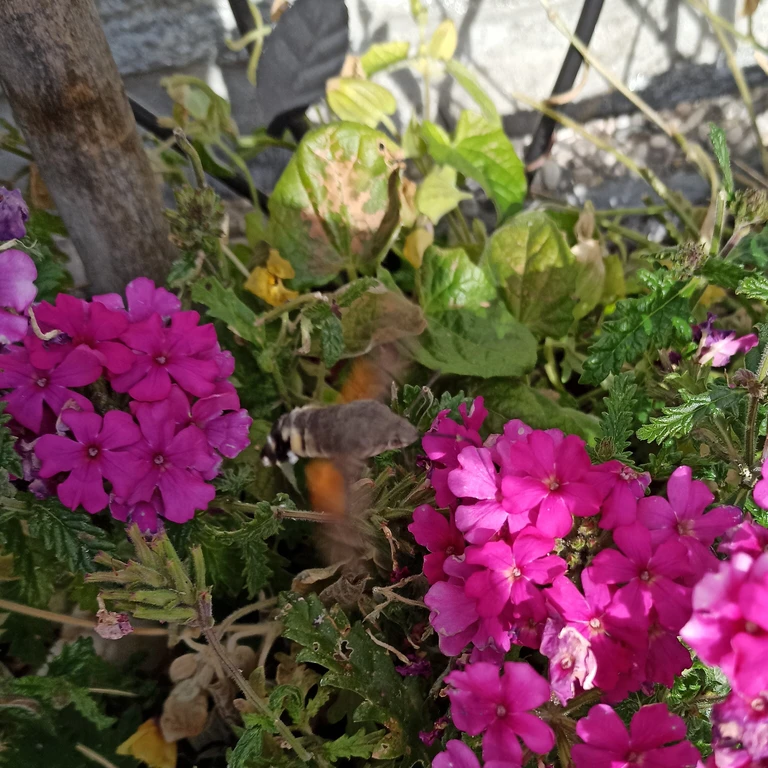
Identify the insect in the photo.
Macroglossum stellatarum
